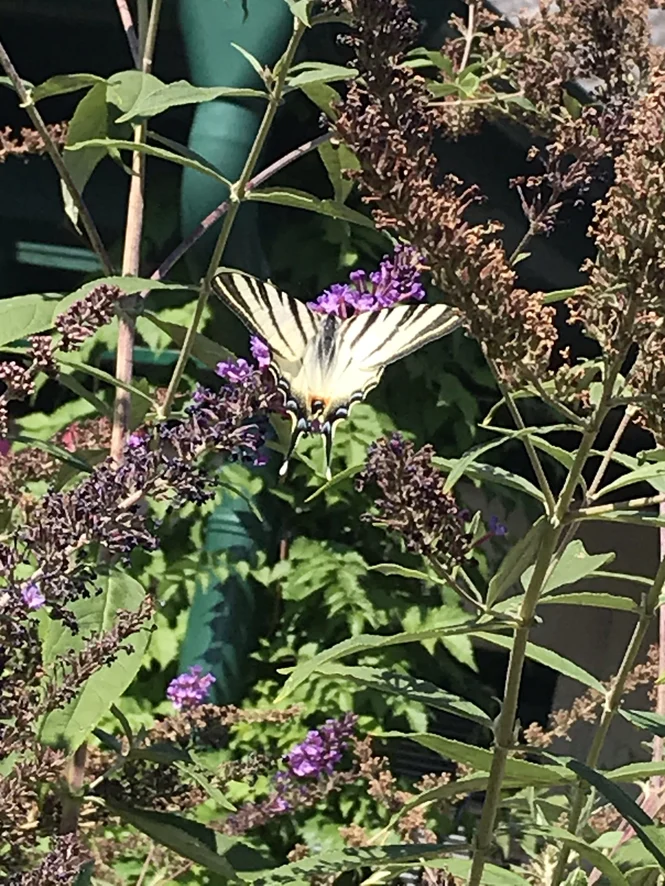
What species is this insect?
Iphiclides podalirius
